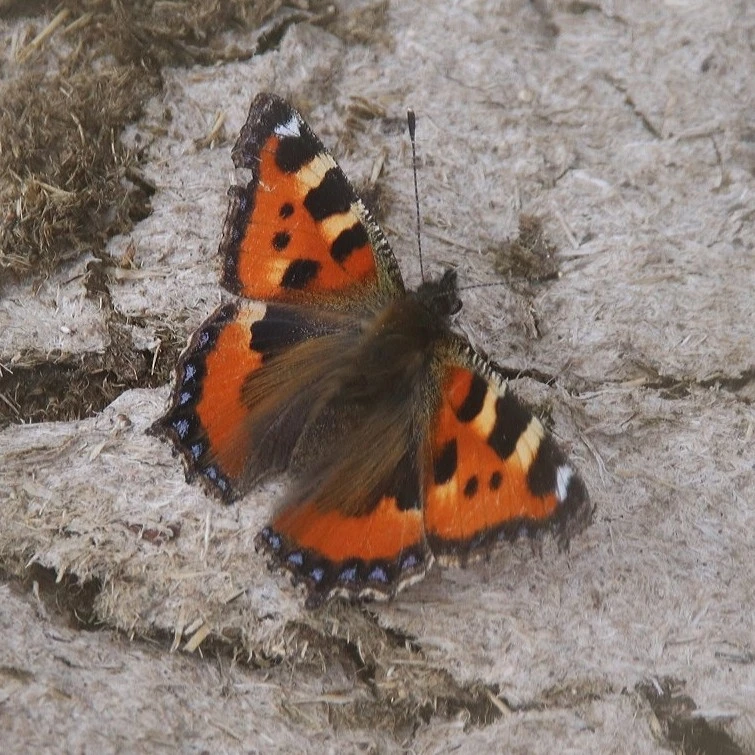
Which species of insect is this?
Aglais urticae
